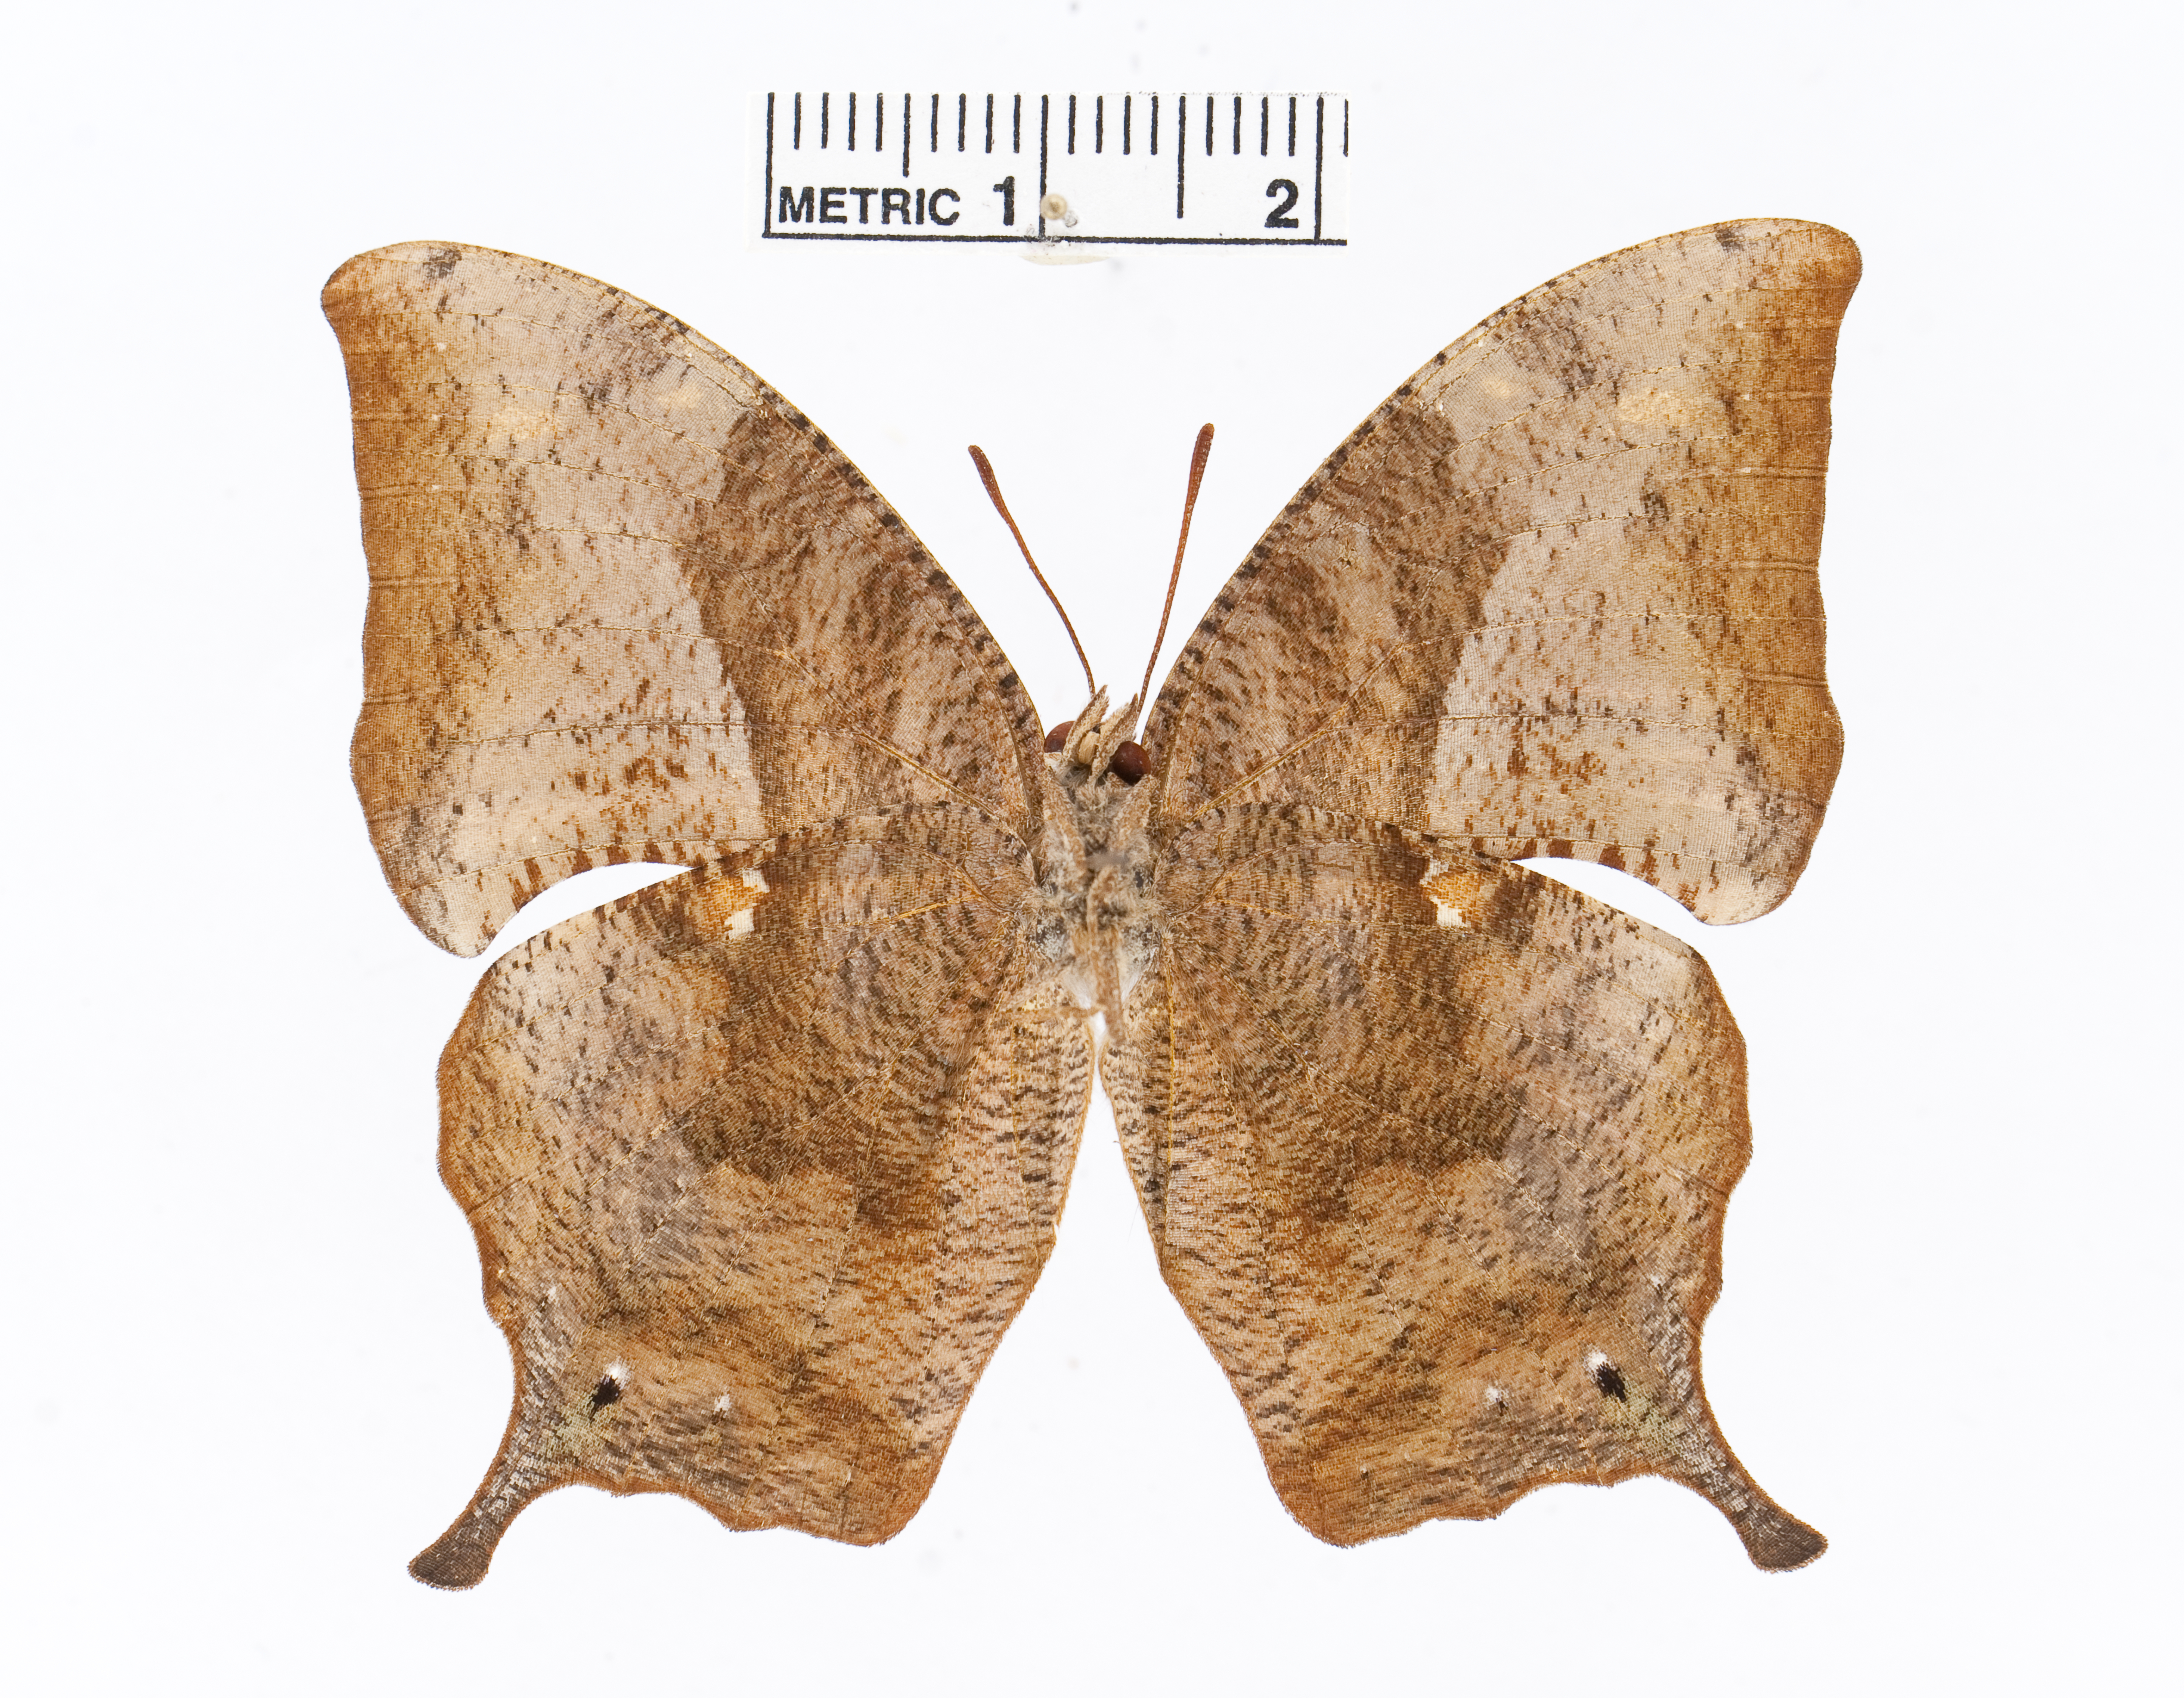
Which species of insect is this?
Memphis perenna
